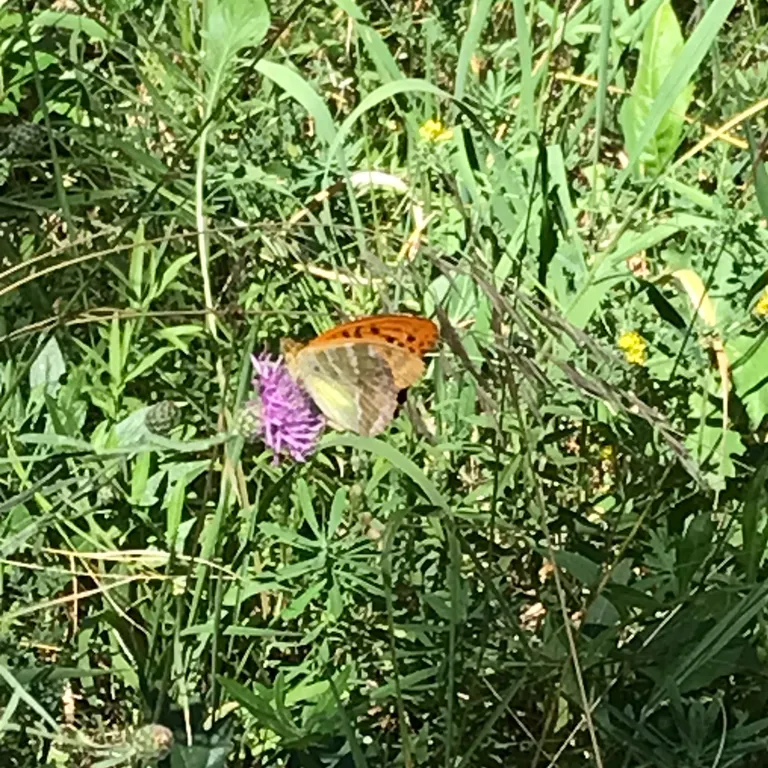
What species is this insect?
Argynnis paphia
